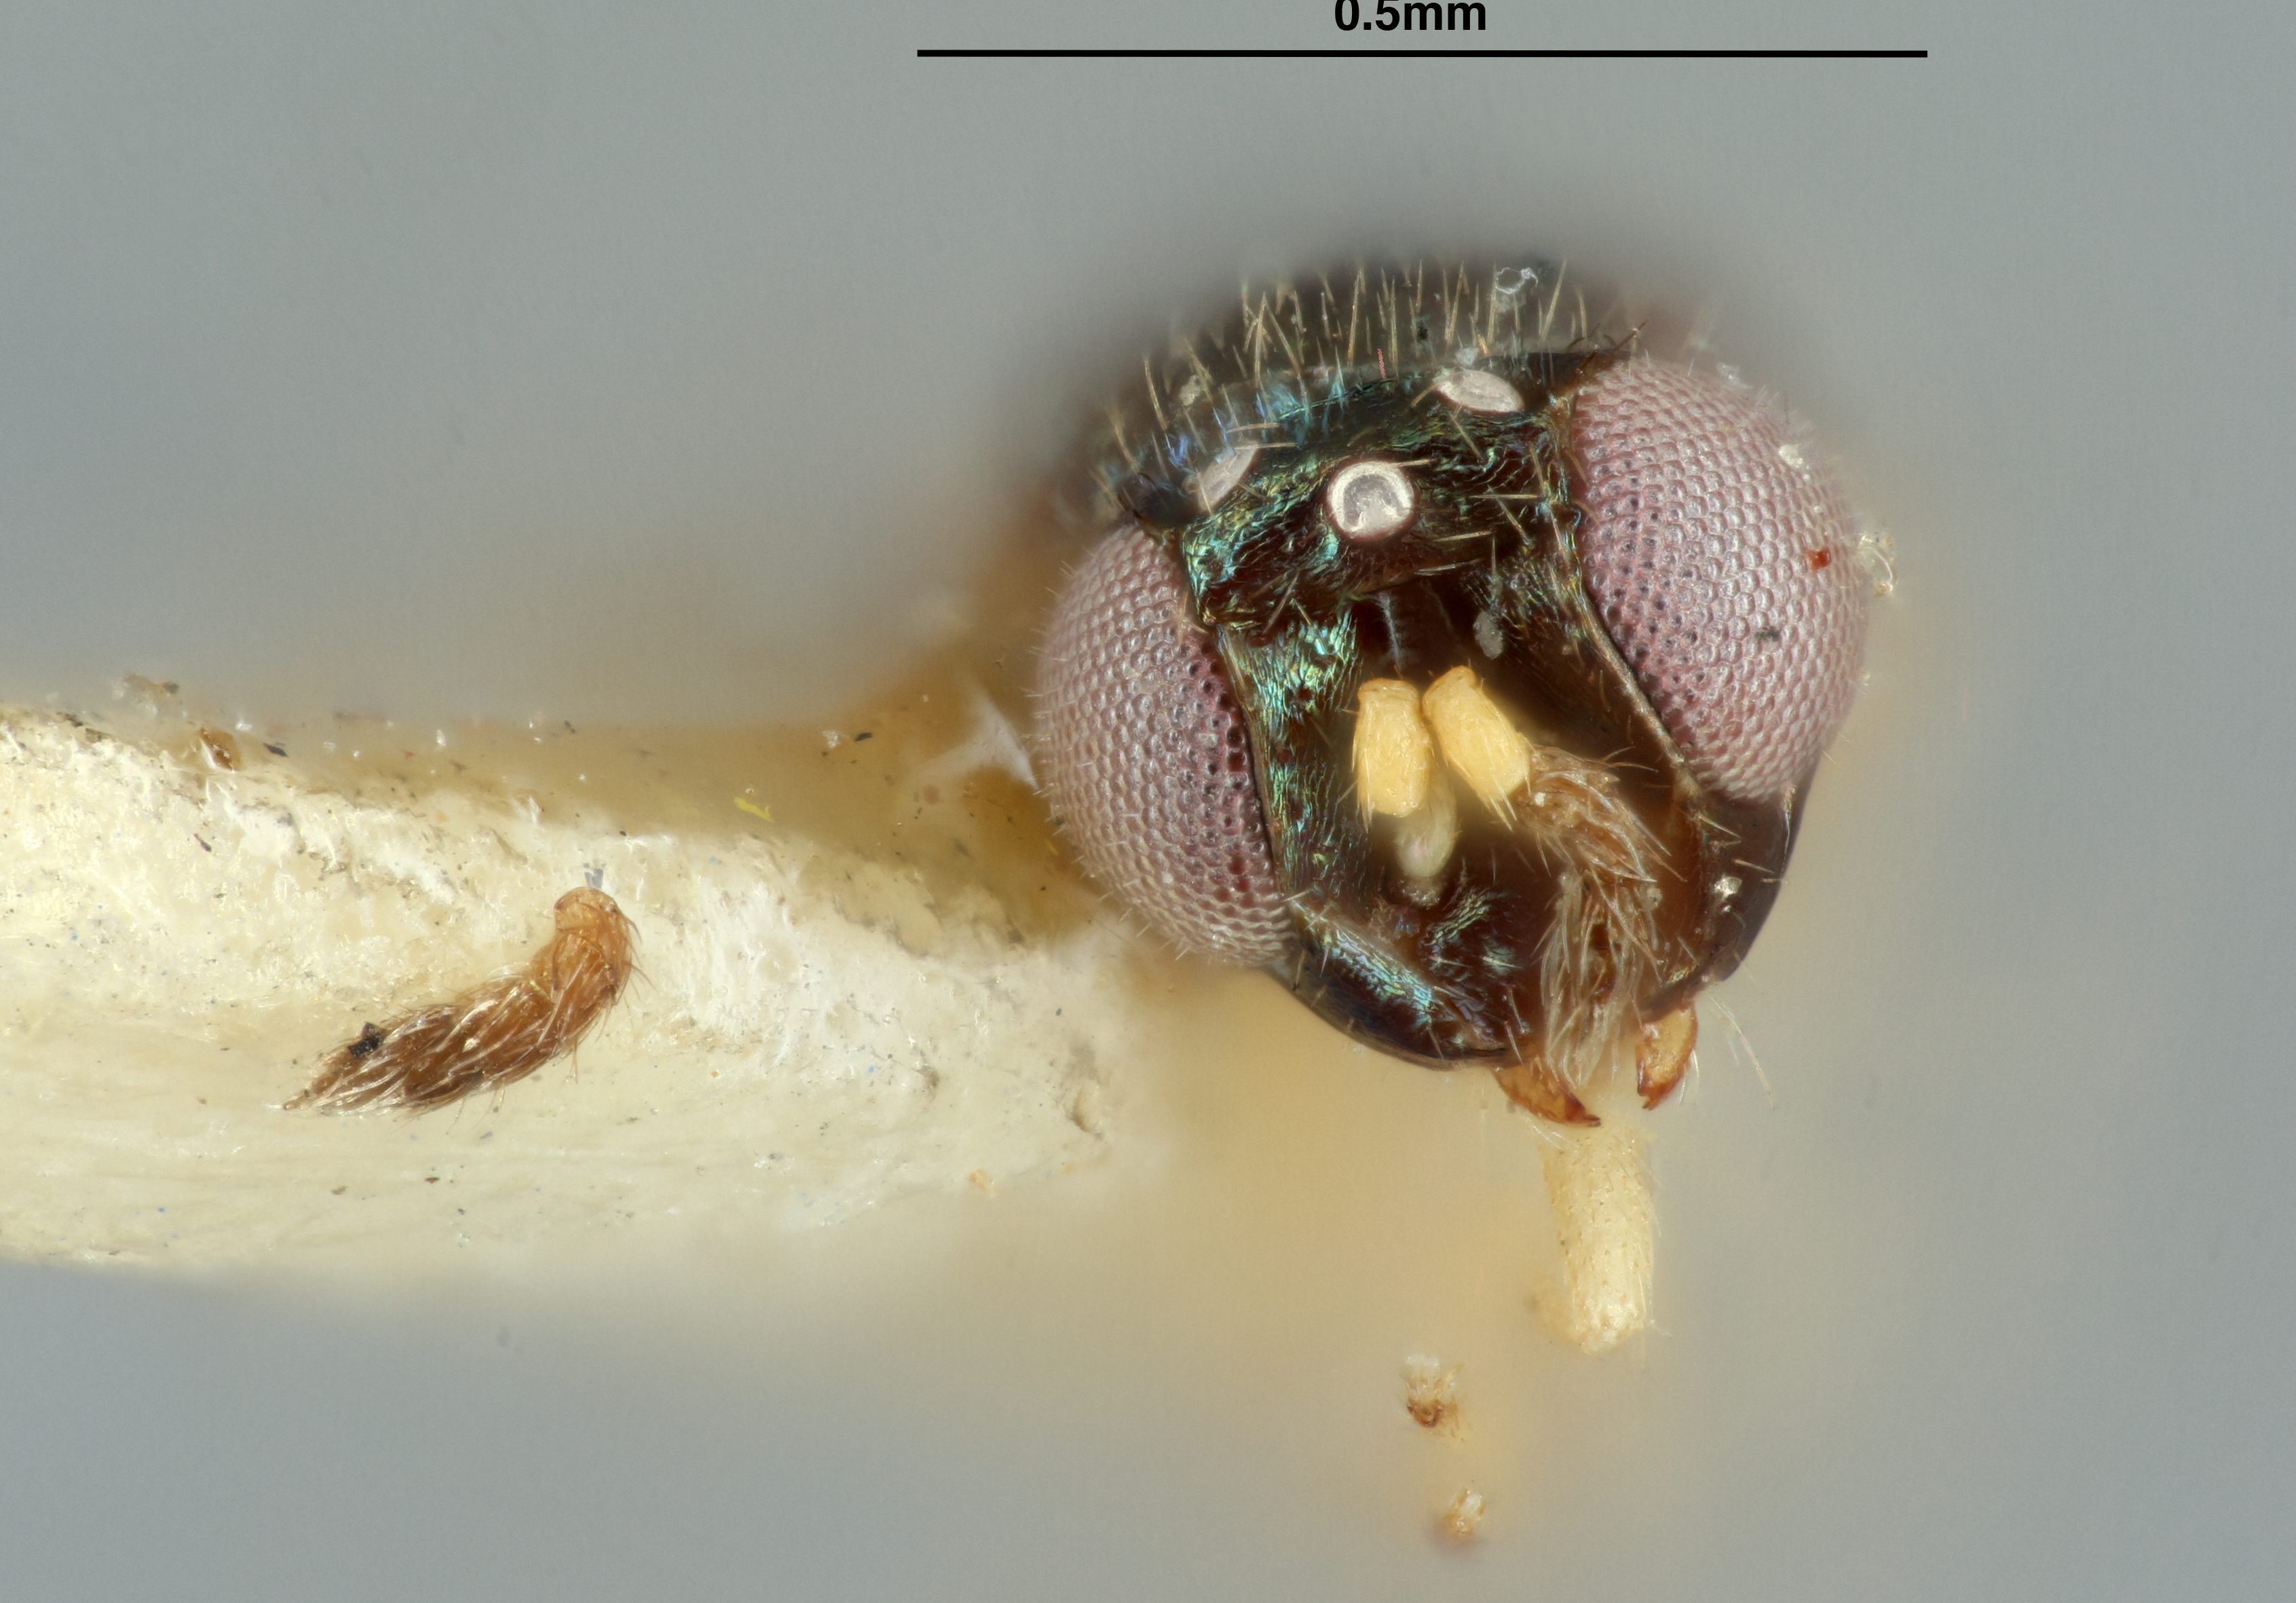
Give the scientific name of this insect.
Nesolynx flavipes
